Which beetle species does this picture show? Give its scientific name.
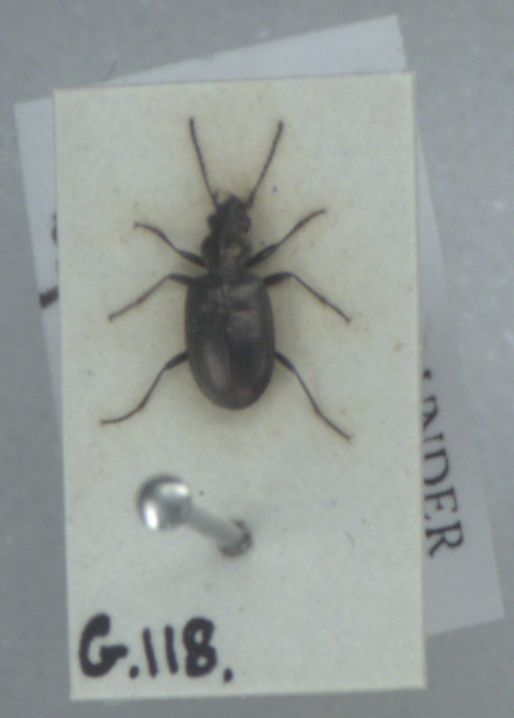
Bembidion punctulatum
